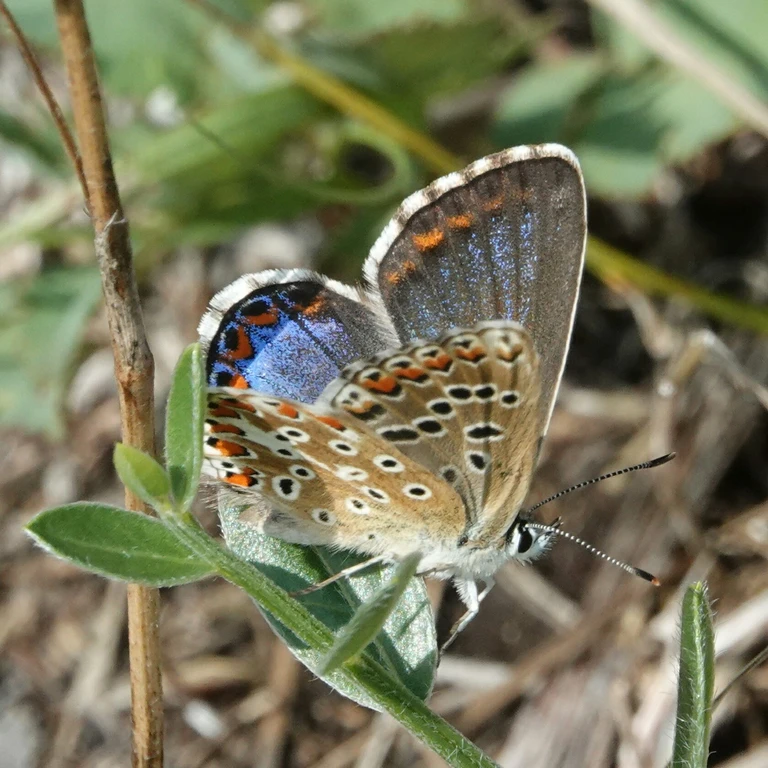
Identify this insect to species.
Lysandra bellargus
